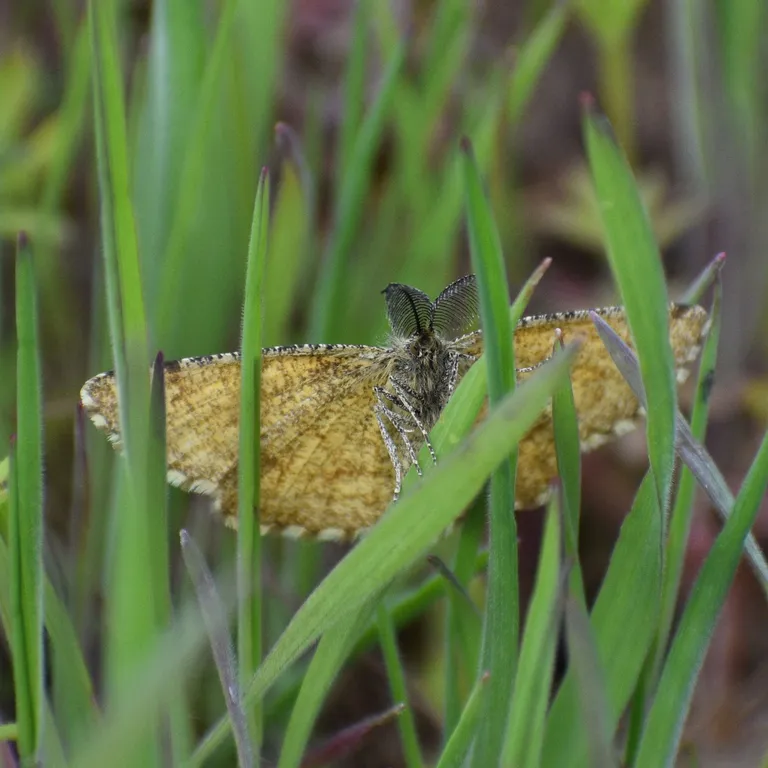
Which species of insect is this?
Ematurga atomaria
